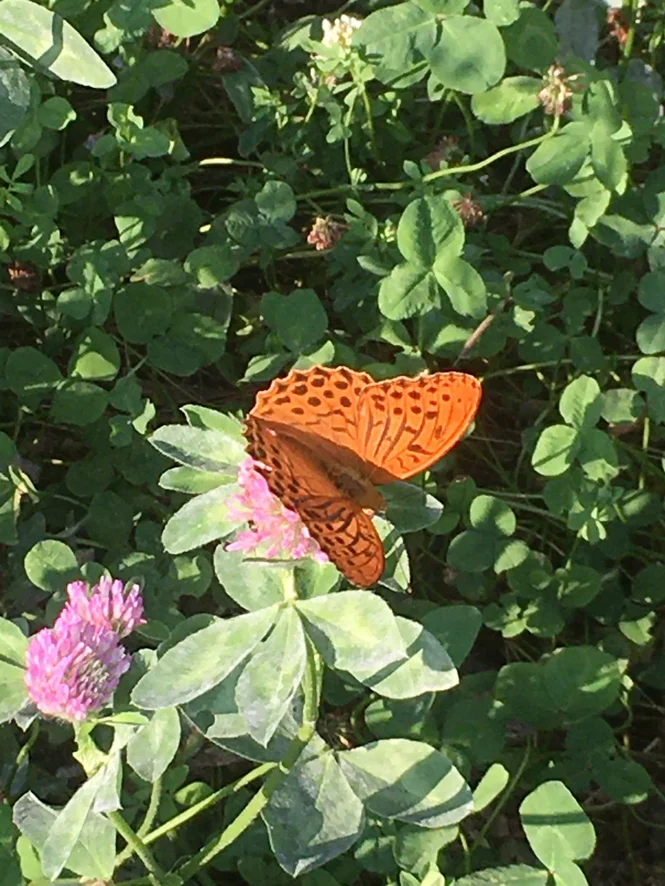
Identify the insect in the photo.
Argynnis paphia
